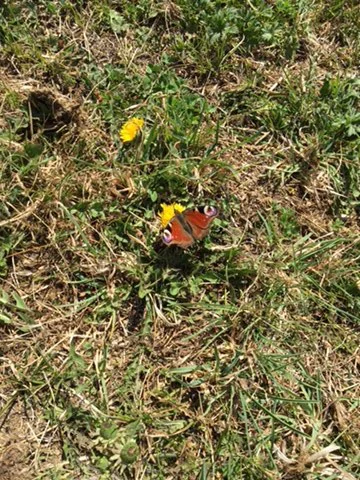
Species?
Aglais io
